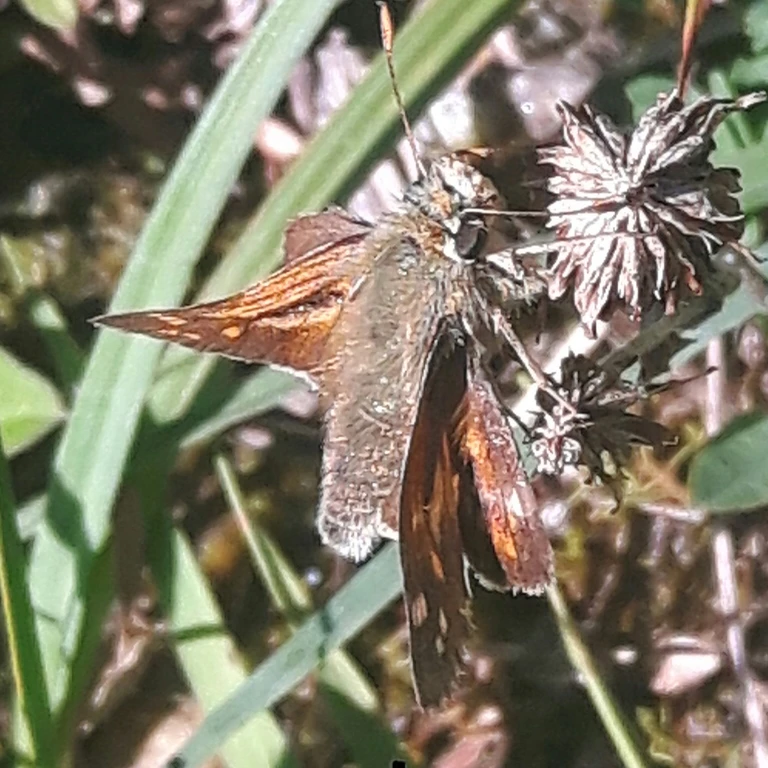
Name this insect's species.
Hesperia comma
